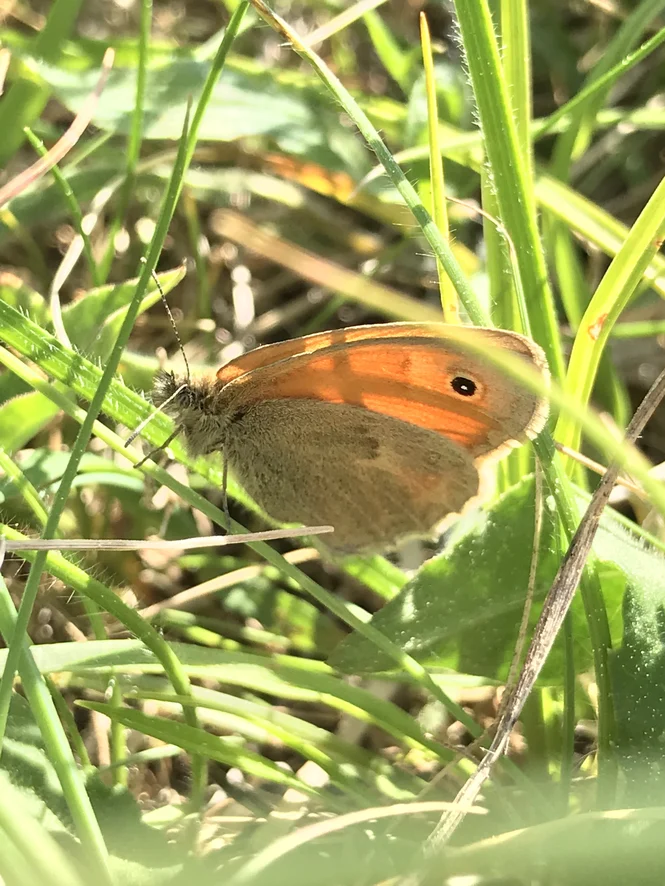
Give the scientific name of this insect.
Coenonympha pamphilus
